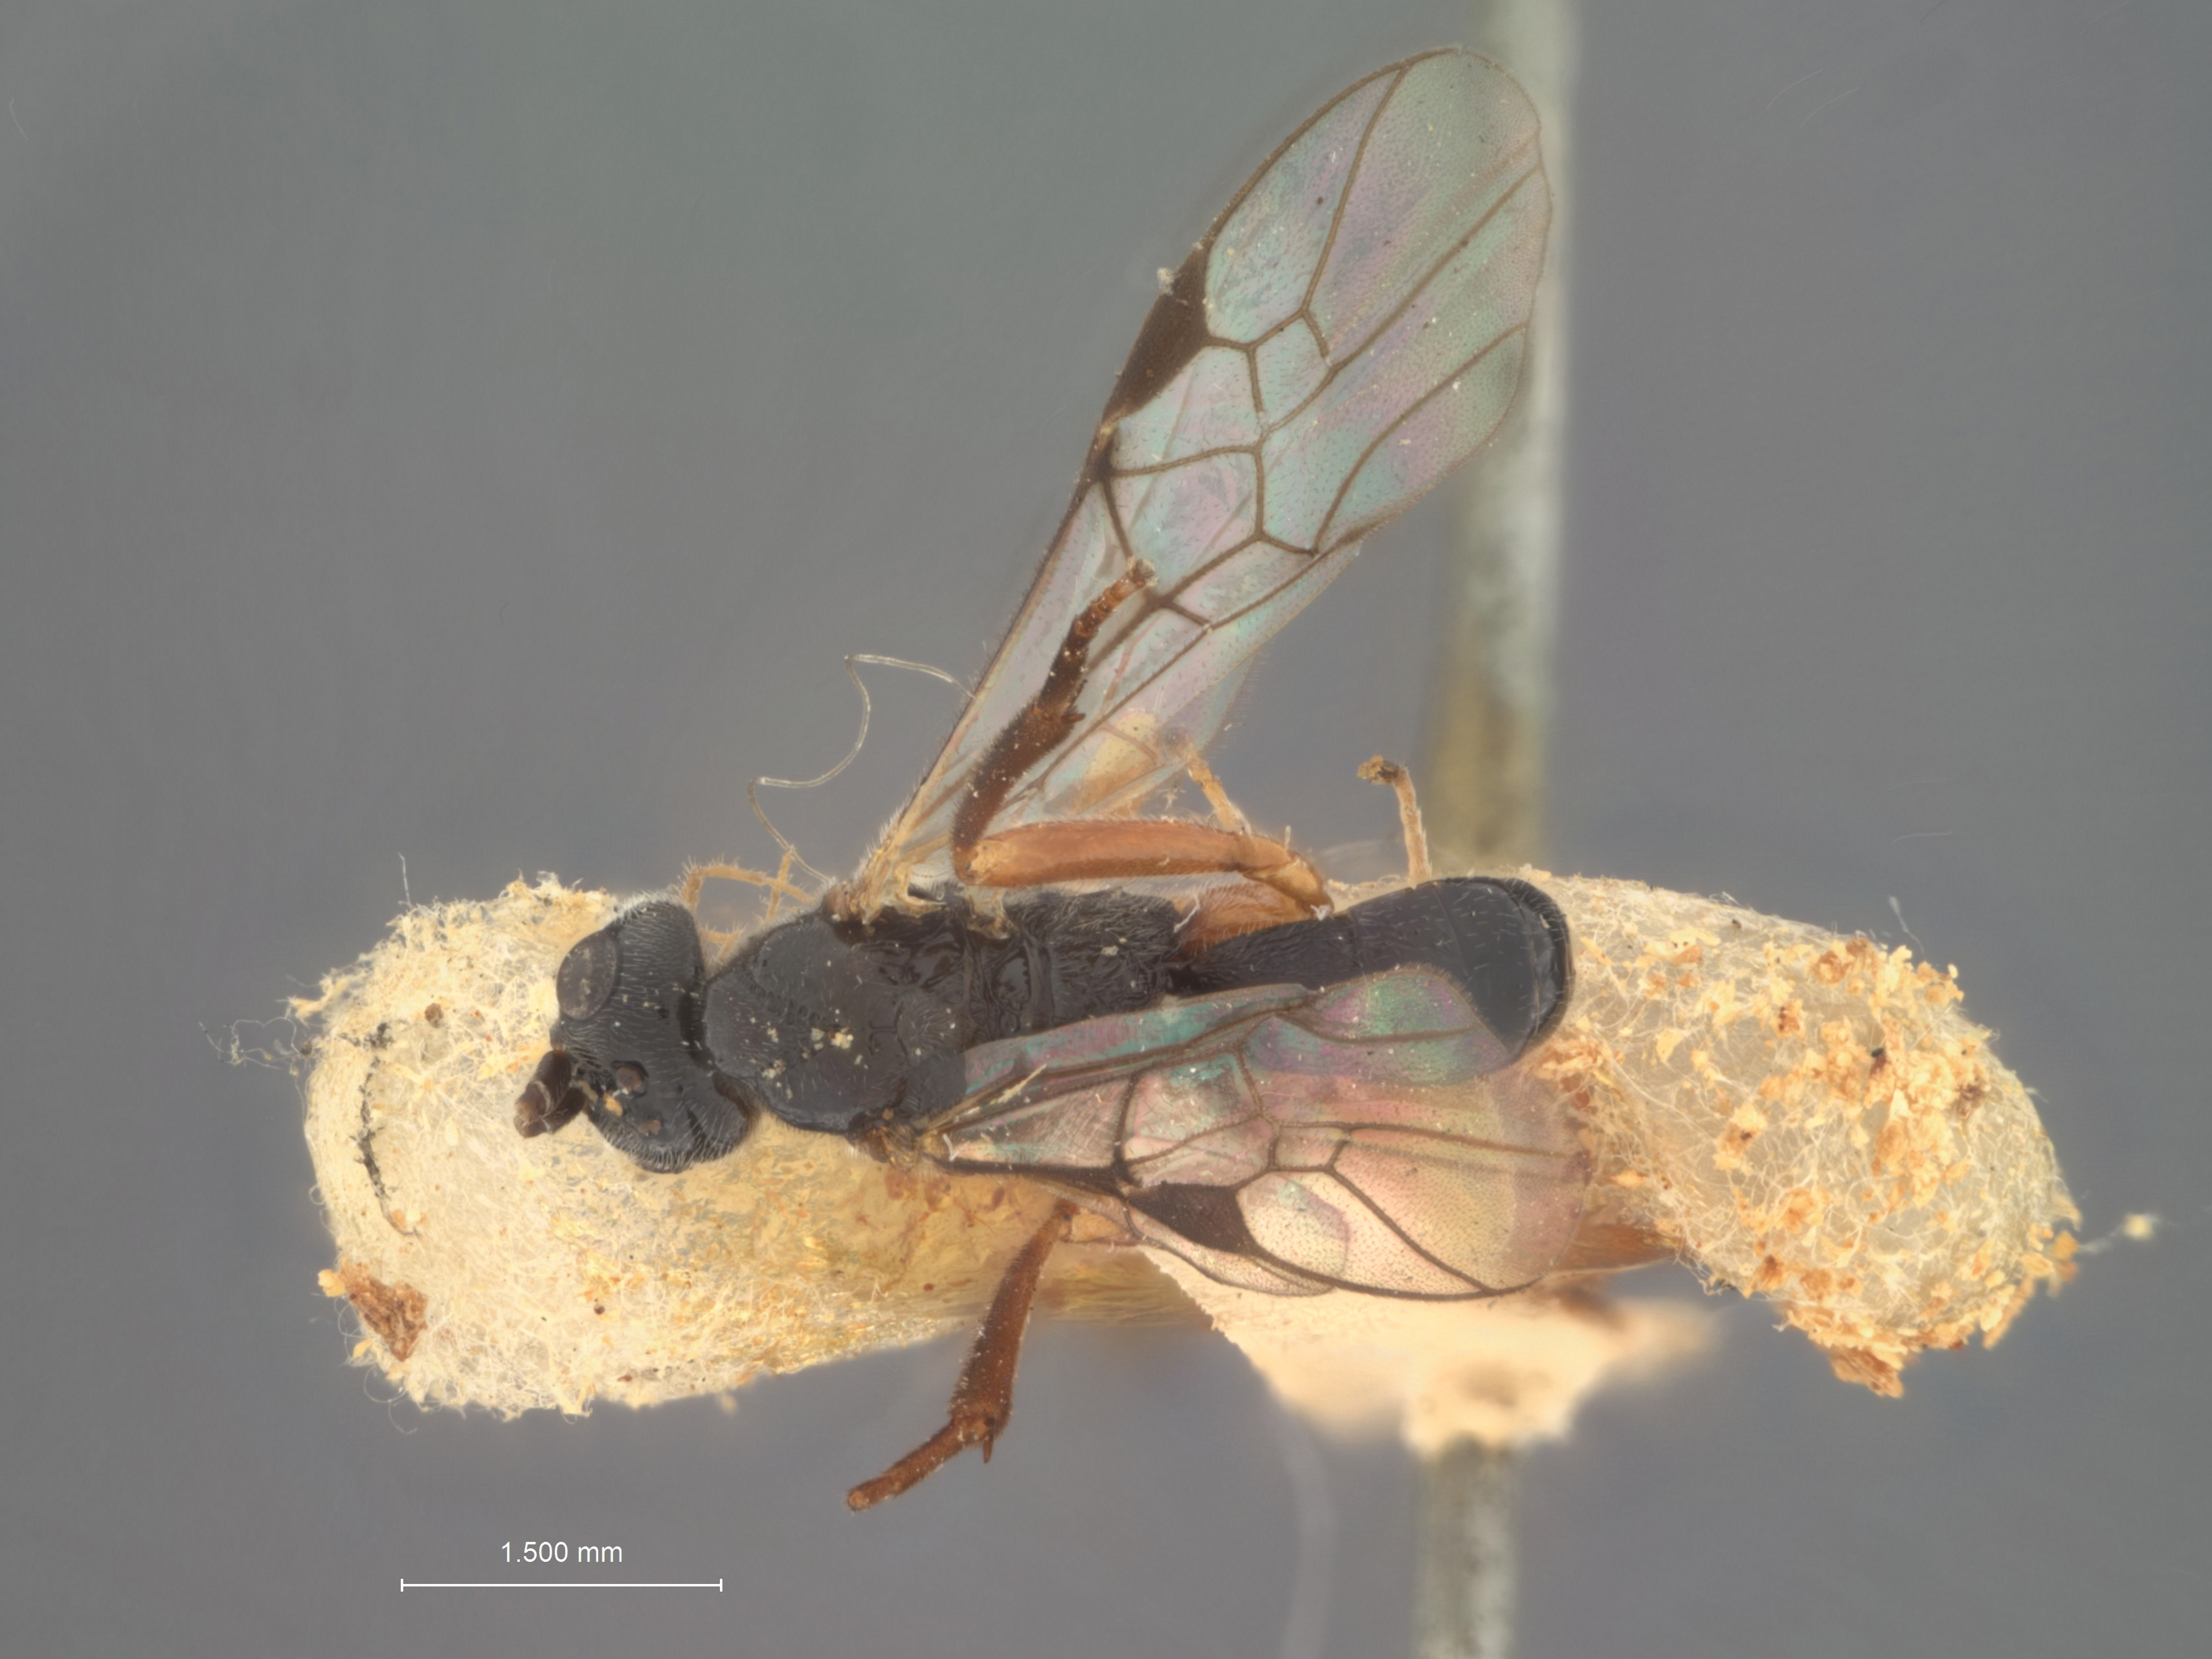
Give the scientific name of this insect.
Diospilus neoclyti
